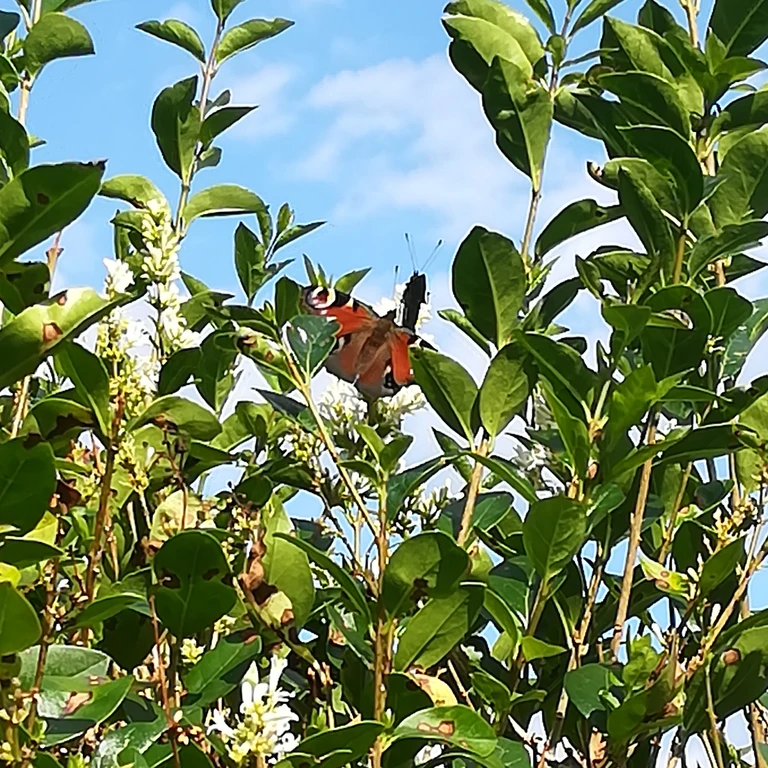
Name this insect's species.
Aglais io
